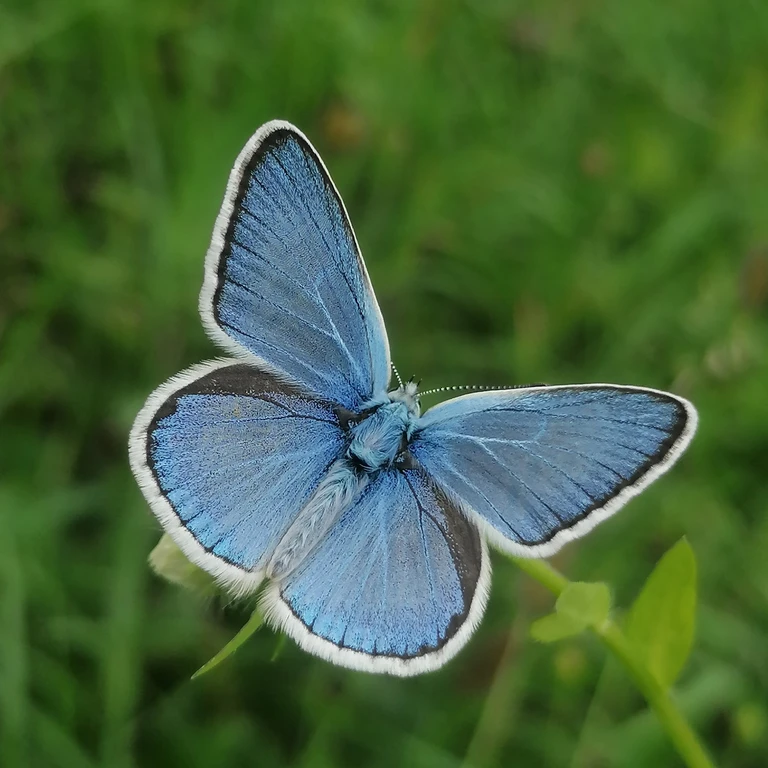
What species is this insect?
Polyommatus dorylas
